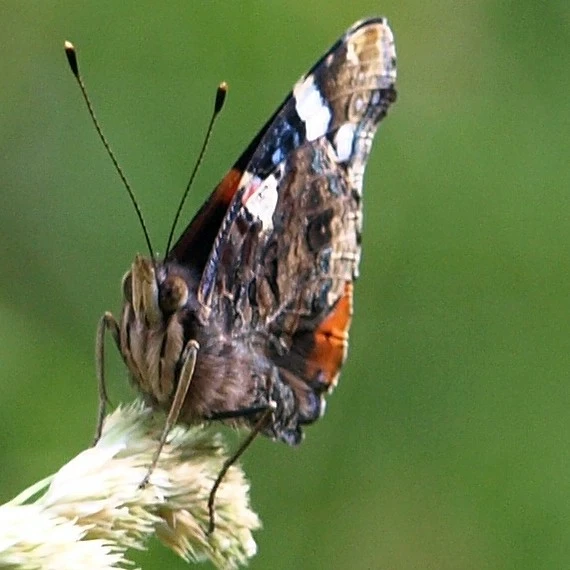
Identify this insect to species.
Vanessa atalanta
